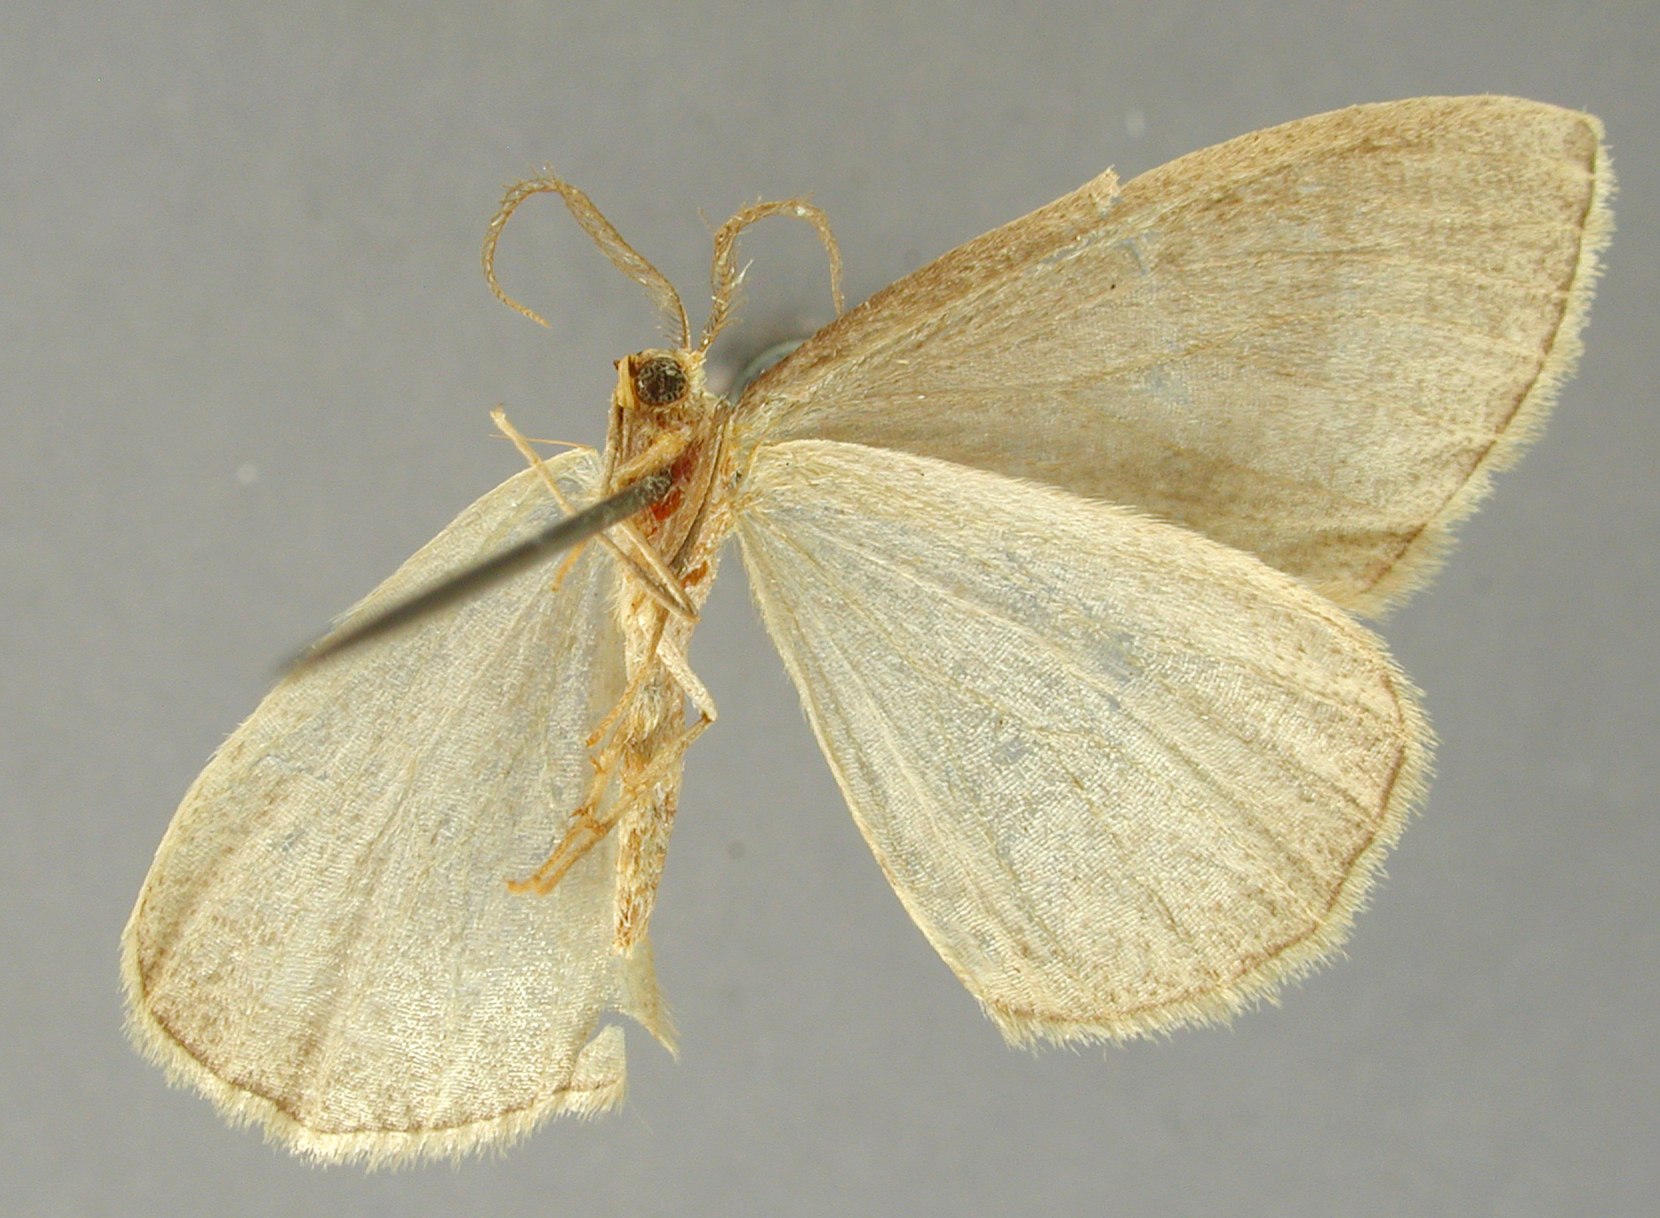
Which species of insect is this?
Nipteria insipida
